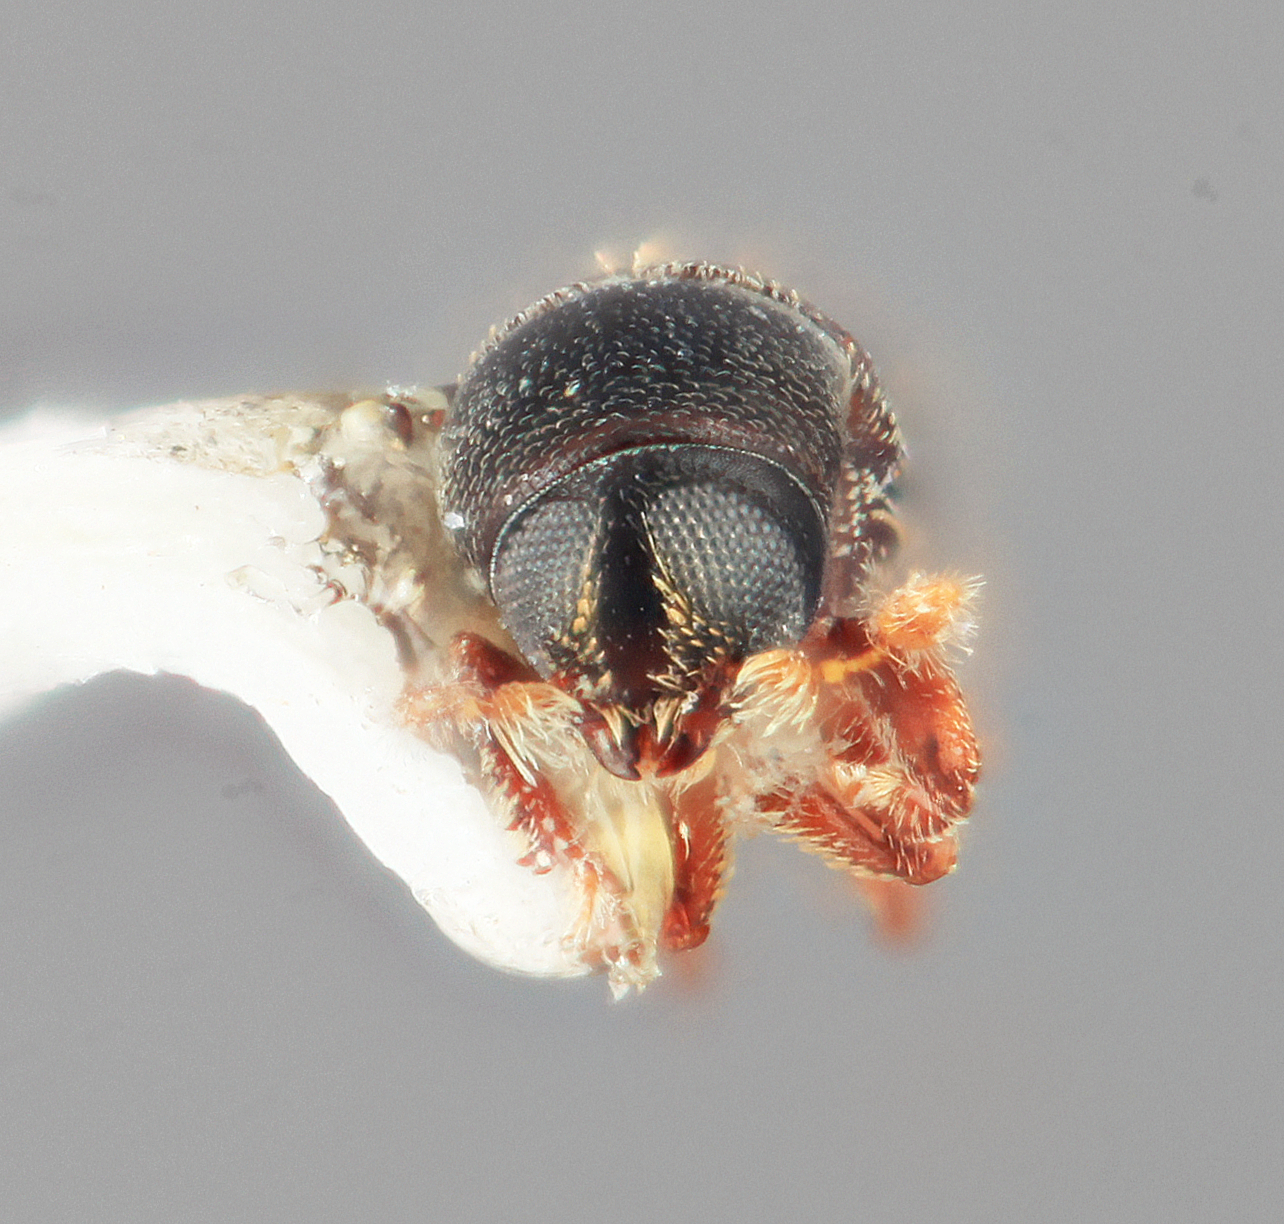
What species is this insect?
Xyleborus teretis (also Cnesinus teretis)
